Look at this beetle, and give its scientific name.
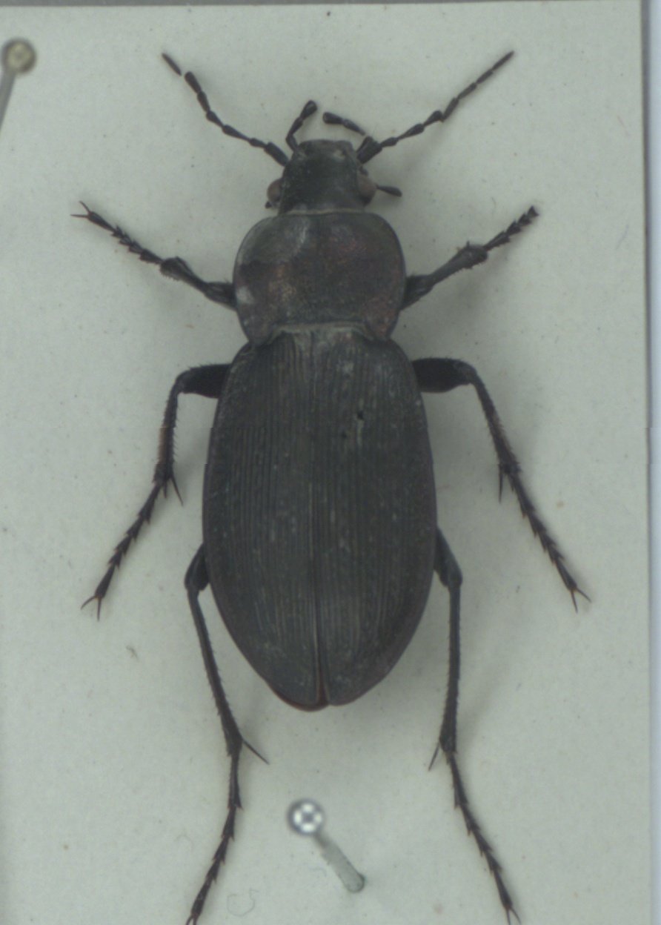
Carabus monilis
